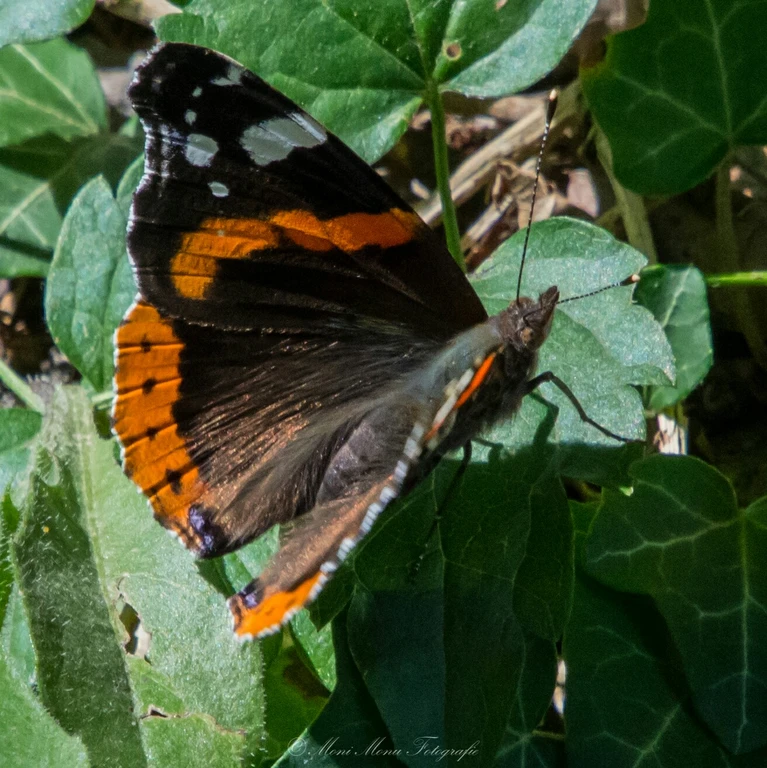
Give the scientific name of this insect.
Vanessa atalanta
